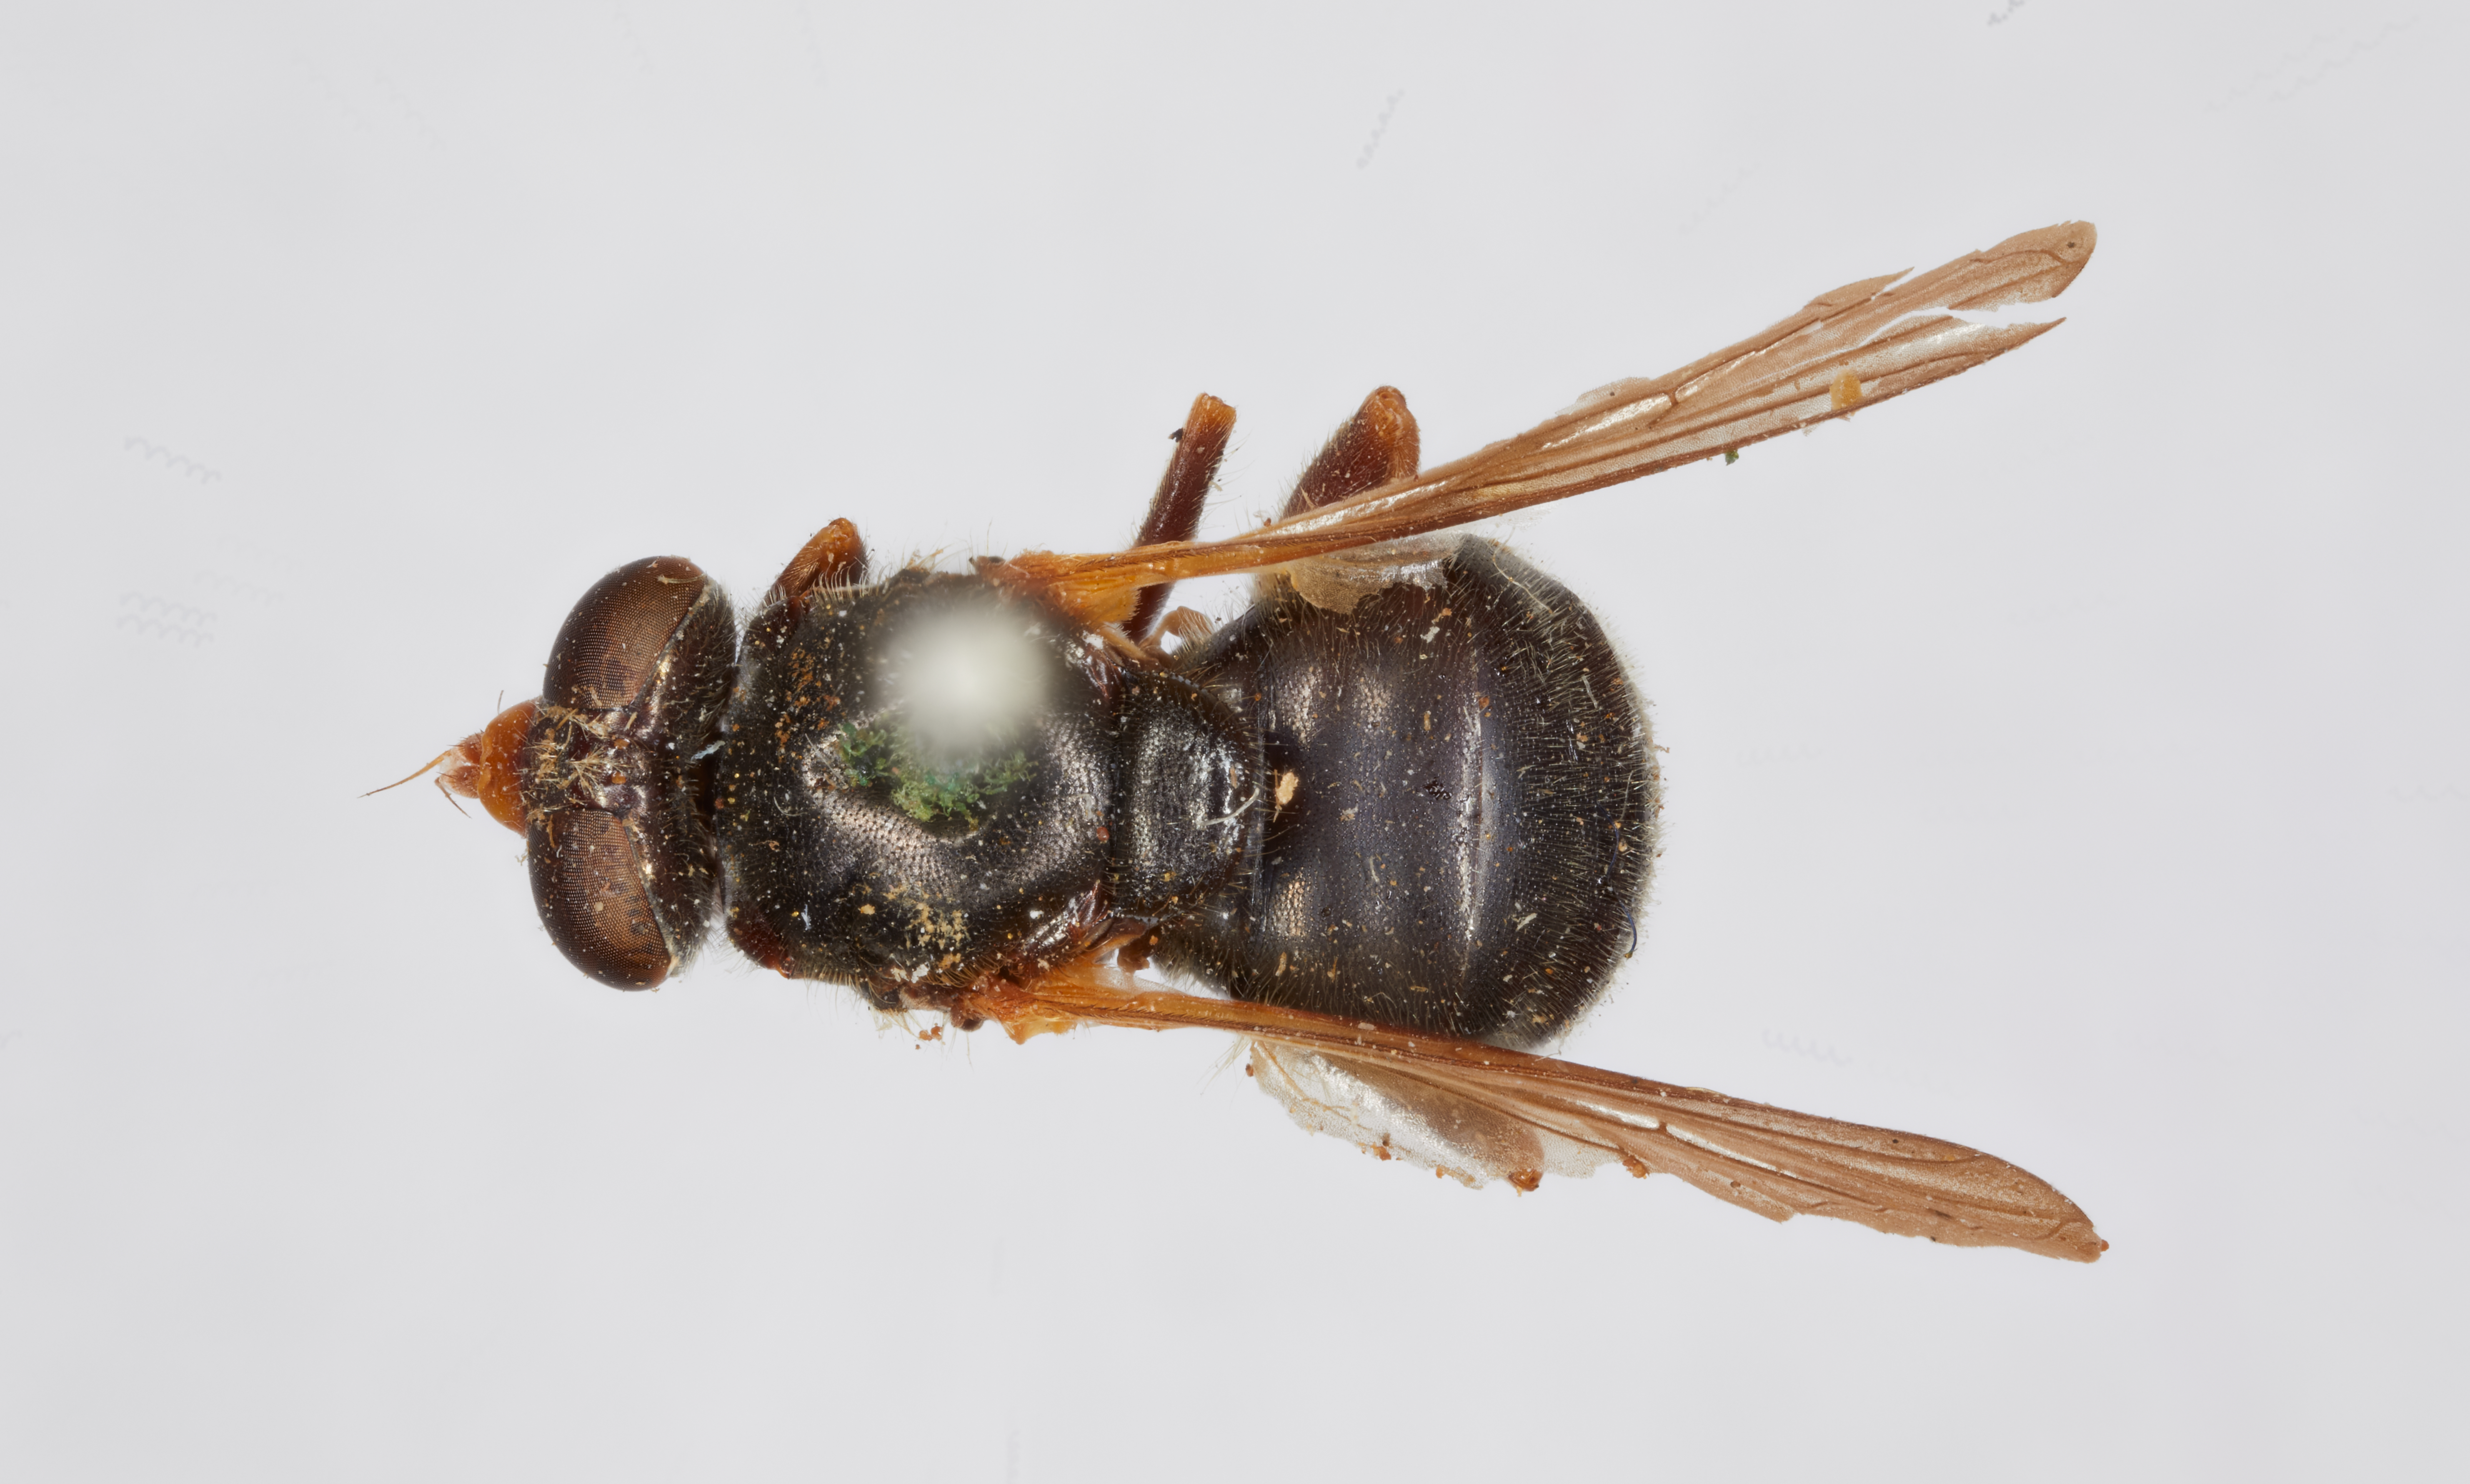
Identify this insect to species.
Criorhina nigra
